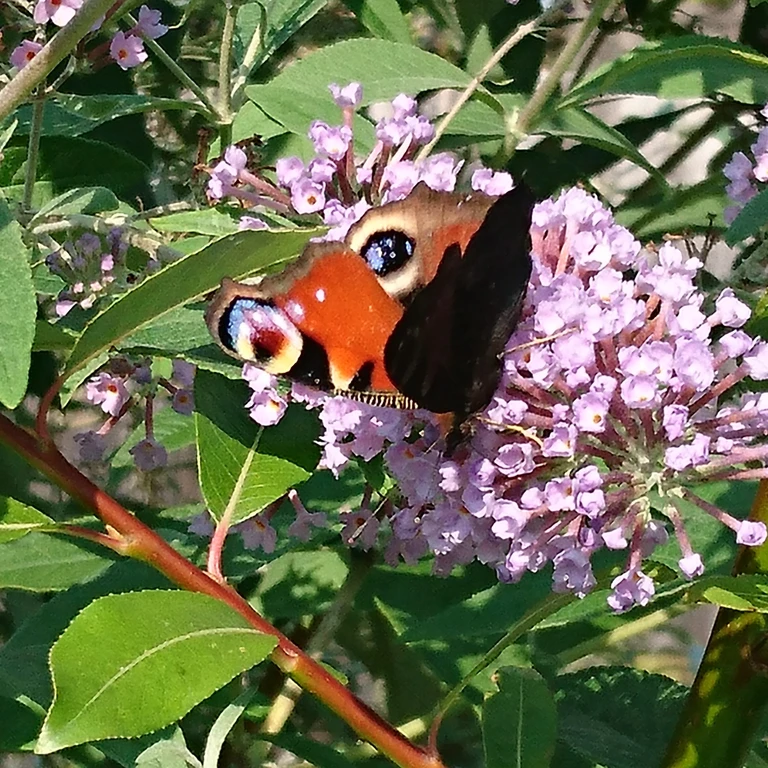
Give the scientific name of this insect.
Aglais io
